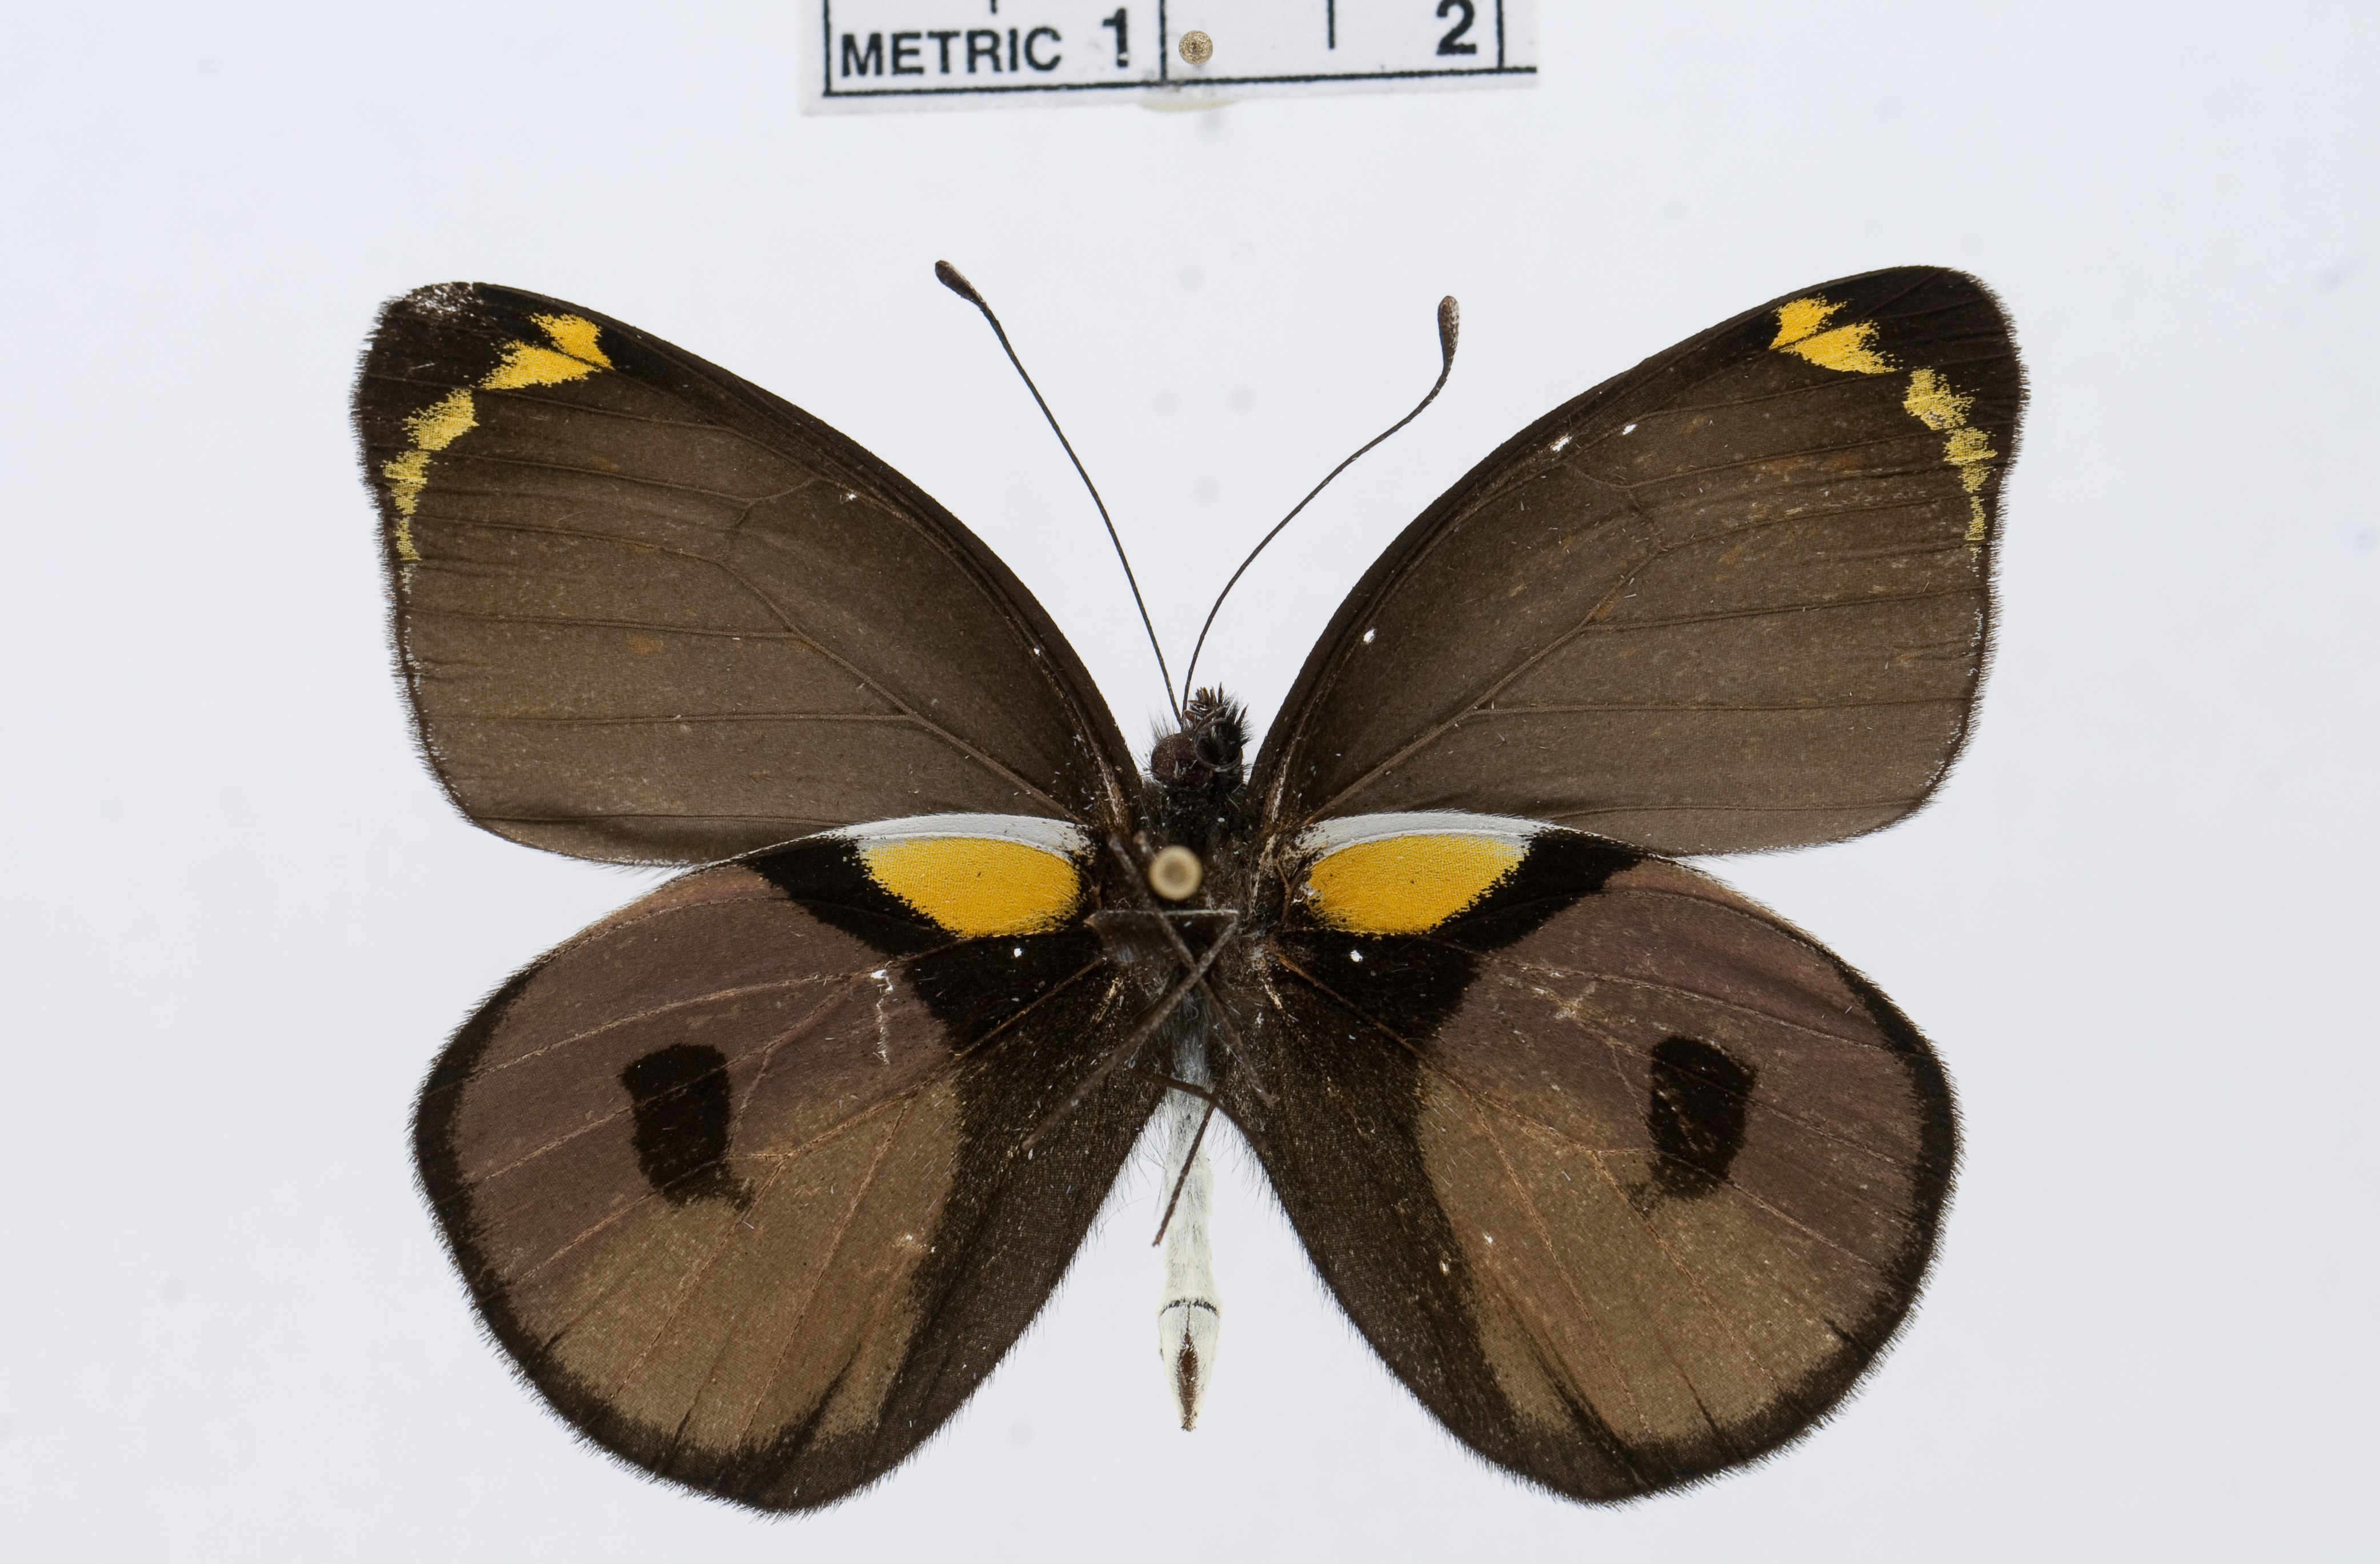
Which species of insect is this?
Delias pratti
